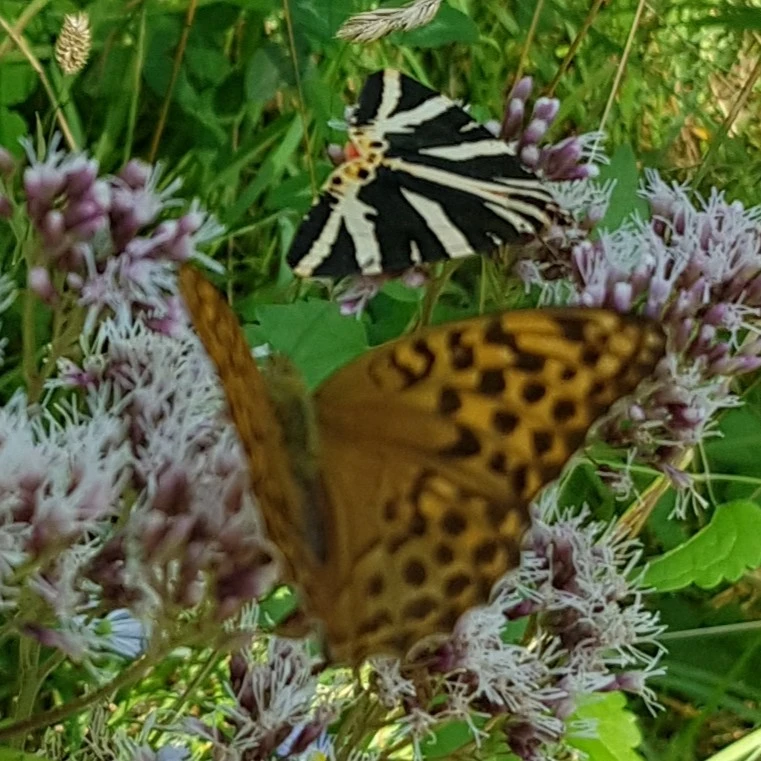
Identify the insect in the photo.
Argynnis paphia
